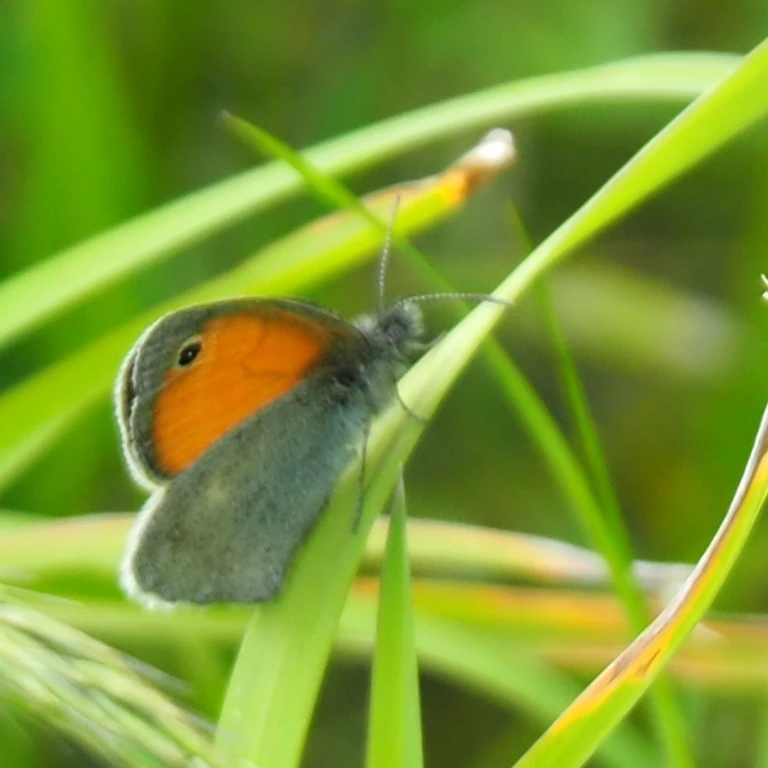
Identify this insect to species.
Coenonympha pamphilus
